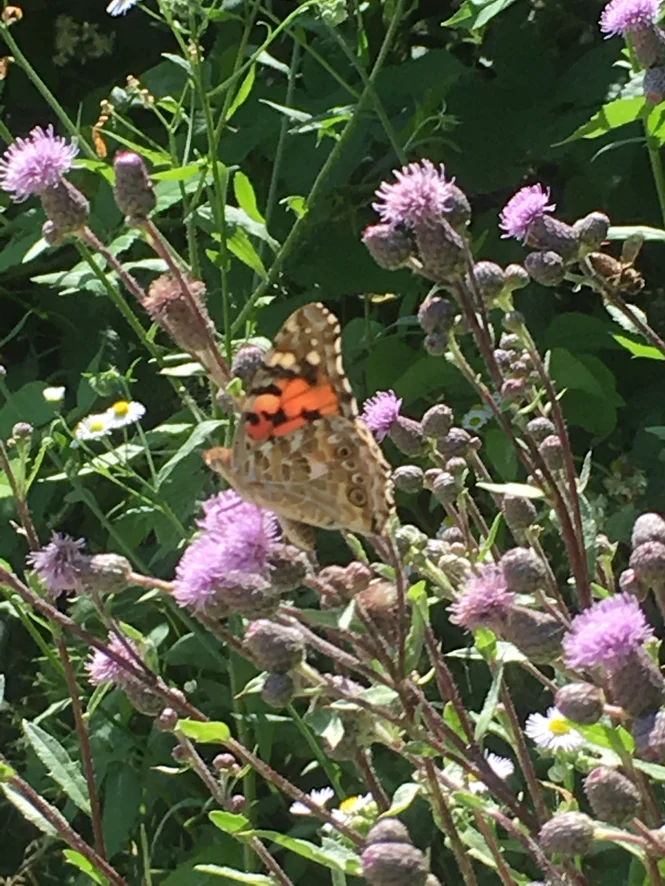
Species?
Vanessa cardui
